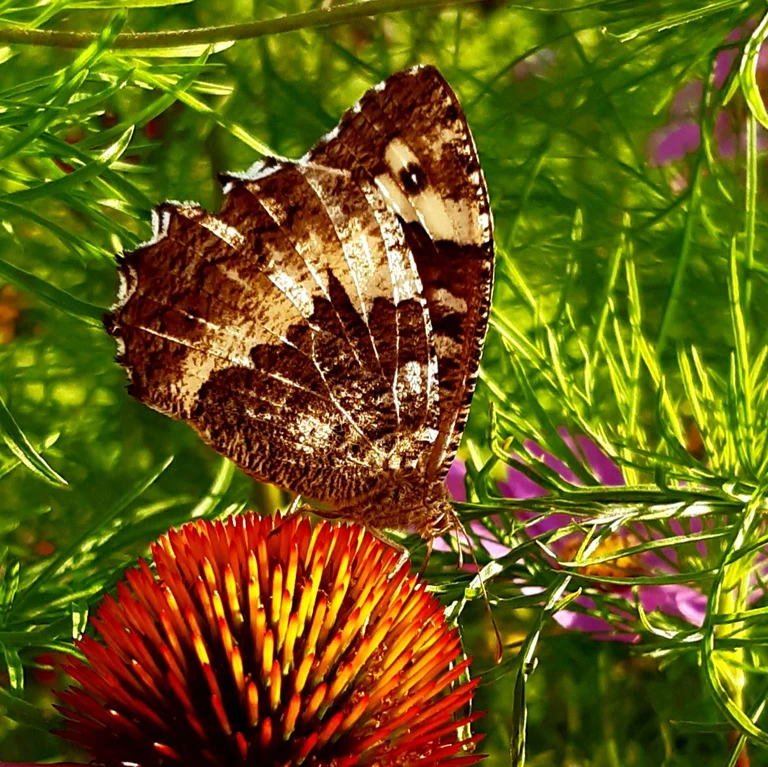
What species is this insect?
Brintesia circe
